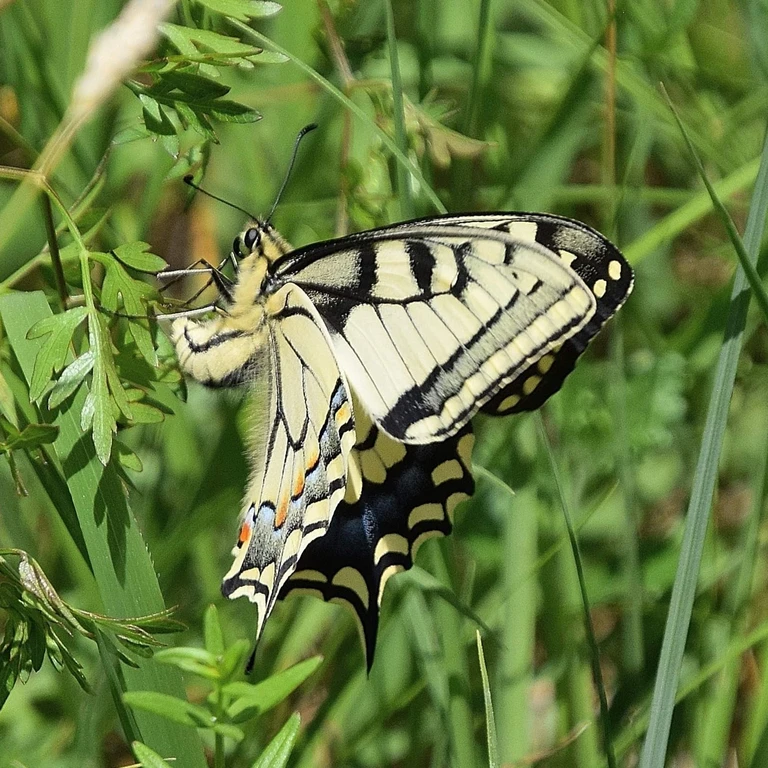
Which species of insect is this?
Papilio machaon
